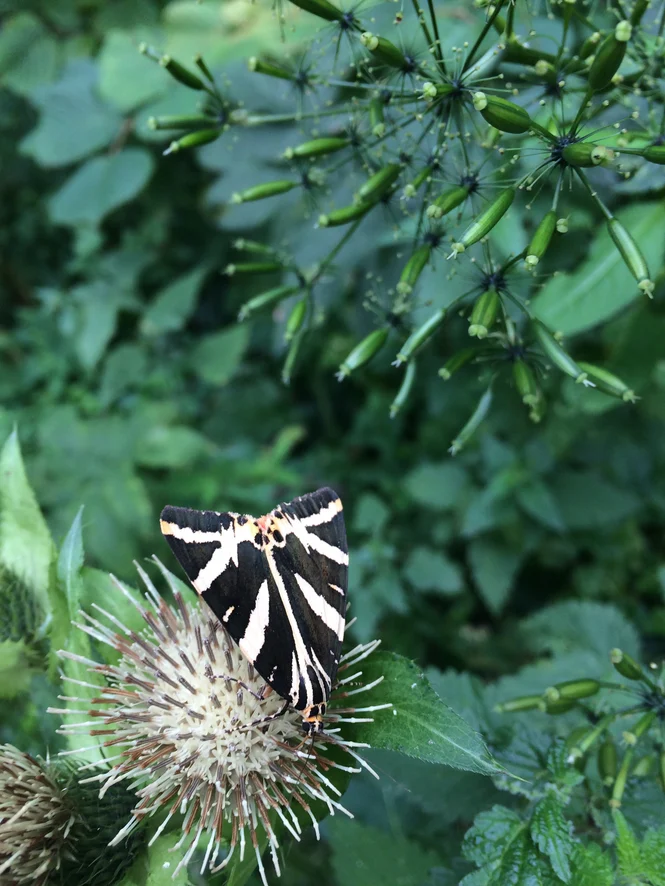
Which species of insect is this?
Euplagia quadripunctaria
